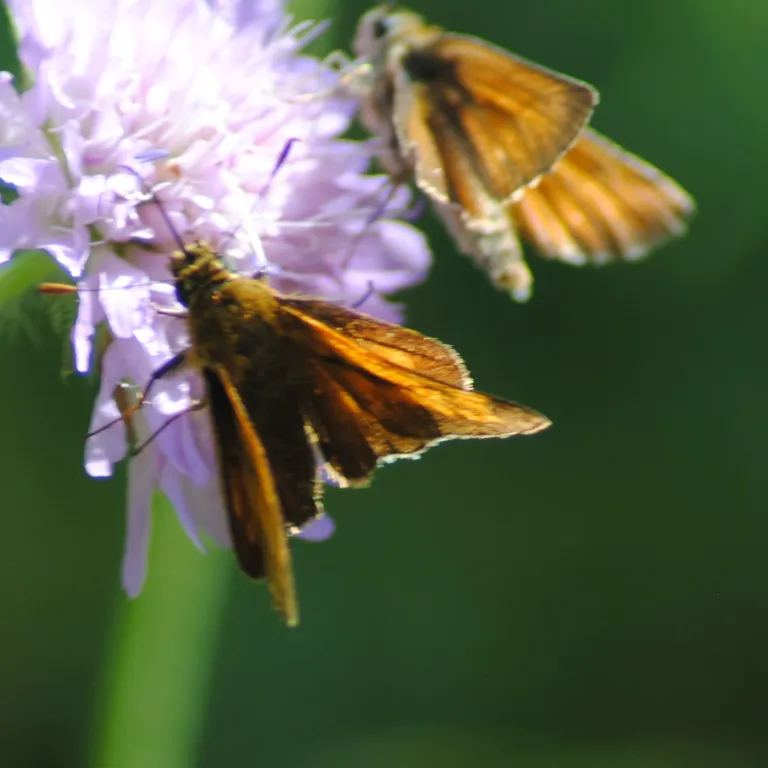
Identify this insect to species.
Ochlodes sylvanus (also Ochlodes venata)
